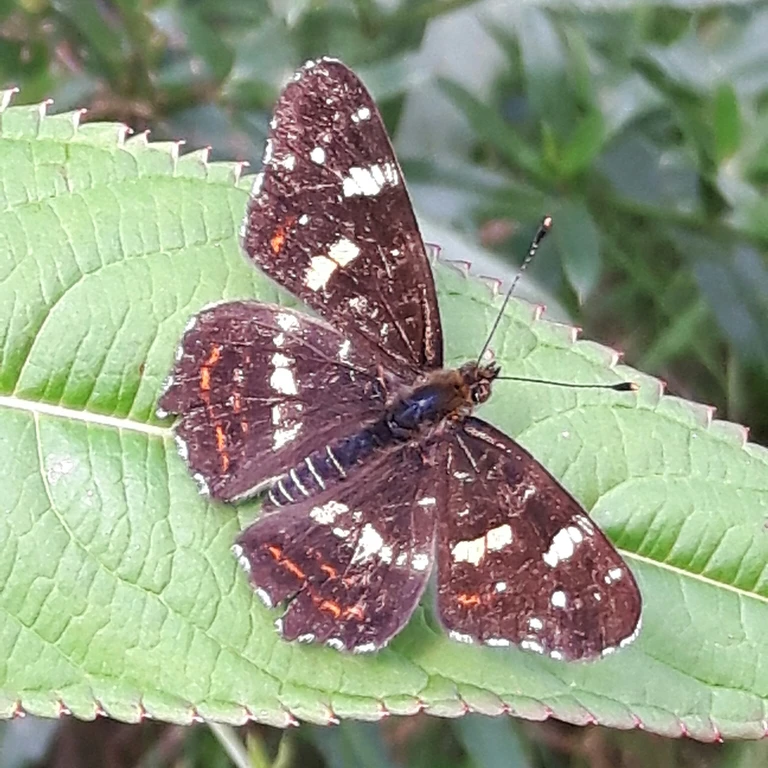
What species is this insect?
Araschnia levana
